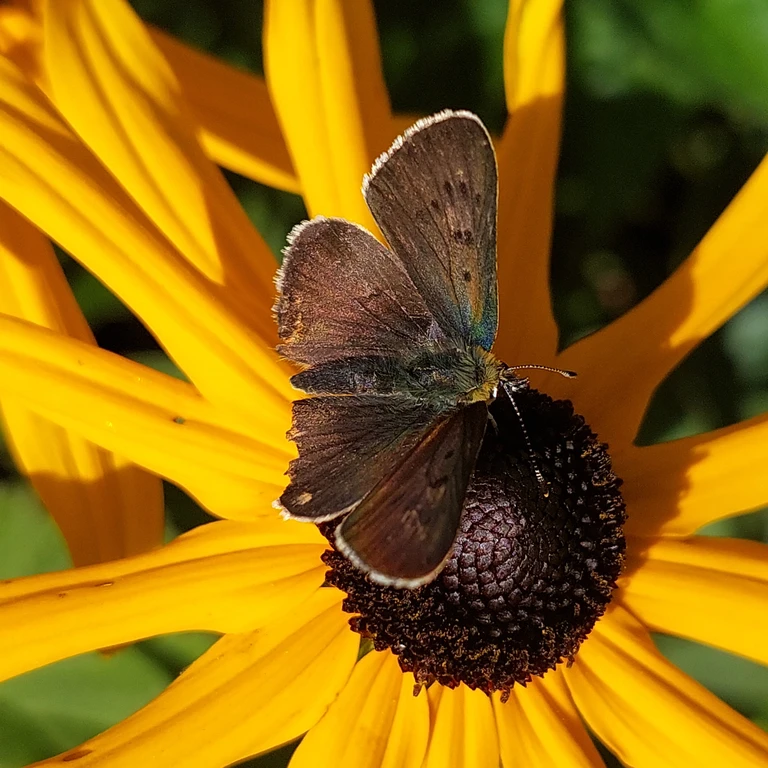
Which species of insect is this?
Lycaena tityrus (also Loweia tityrus)
